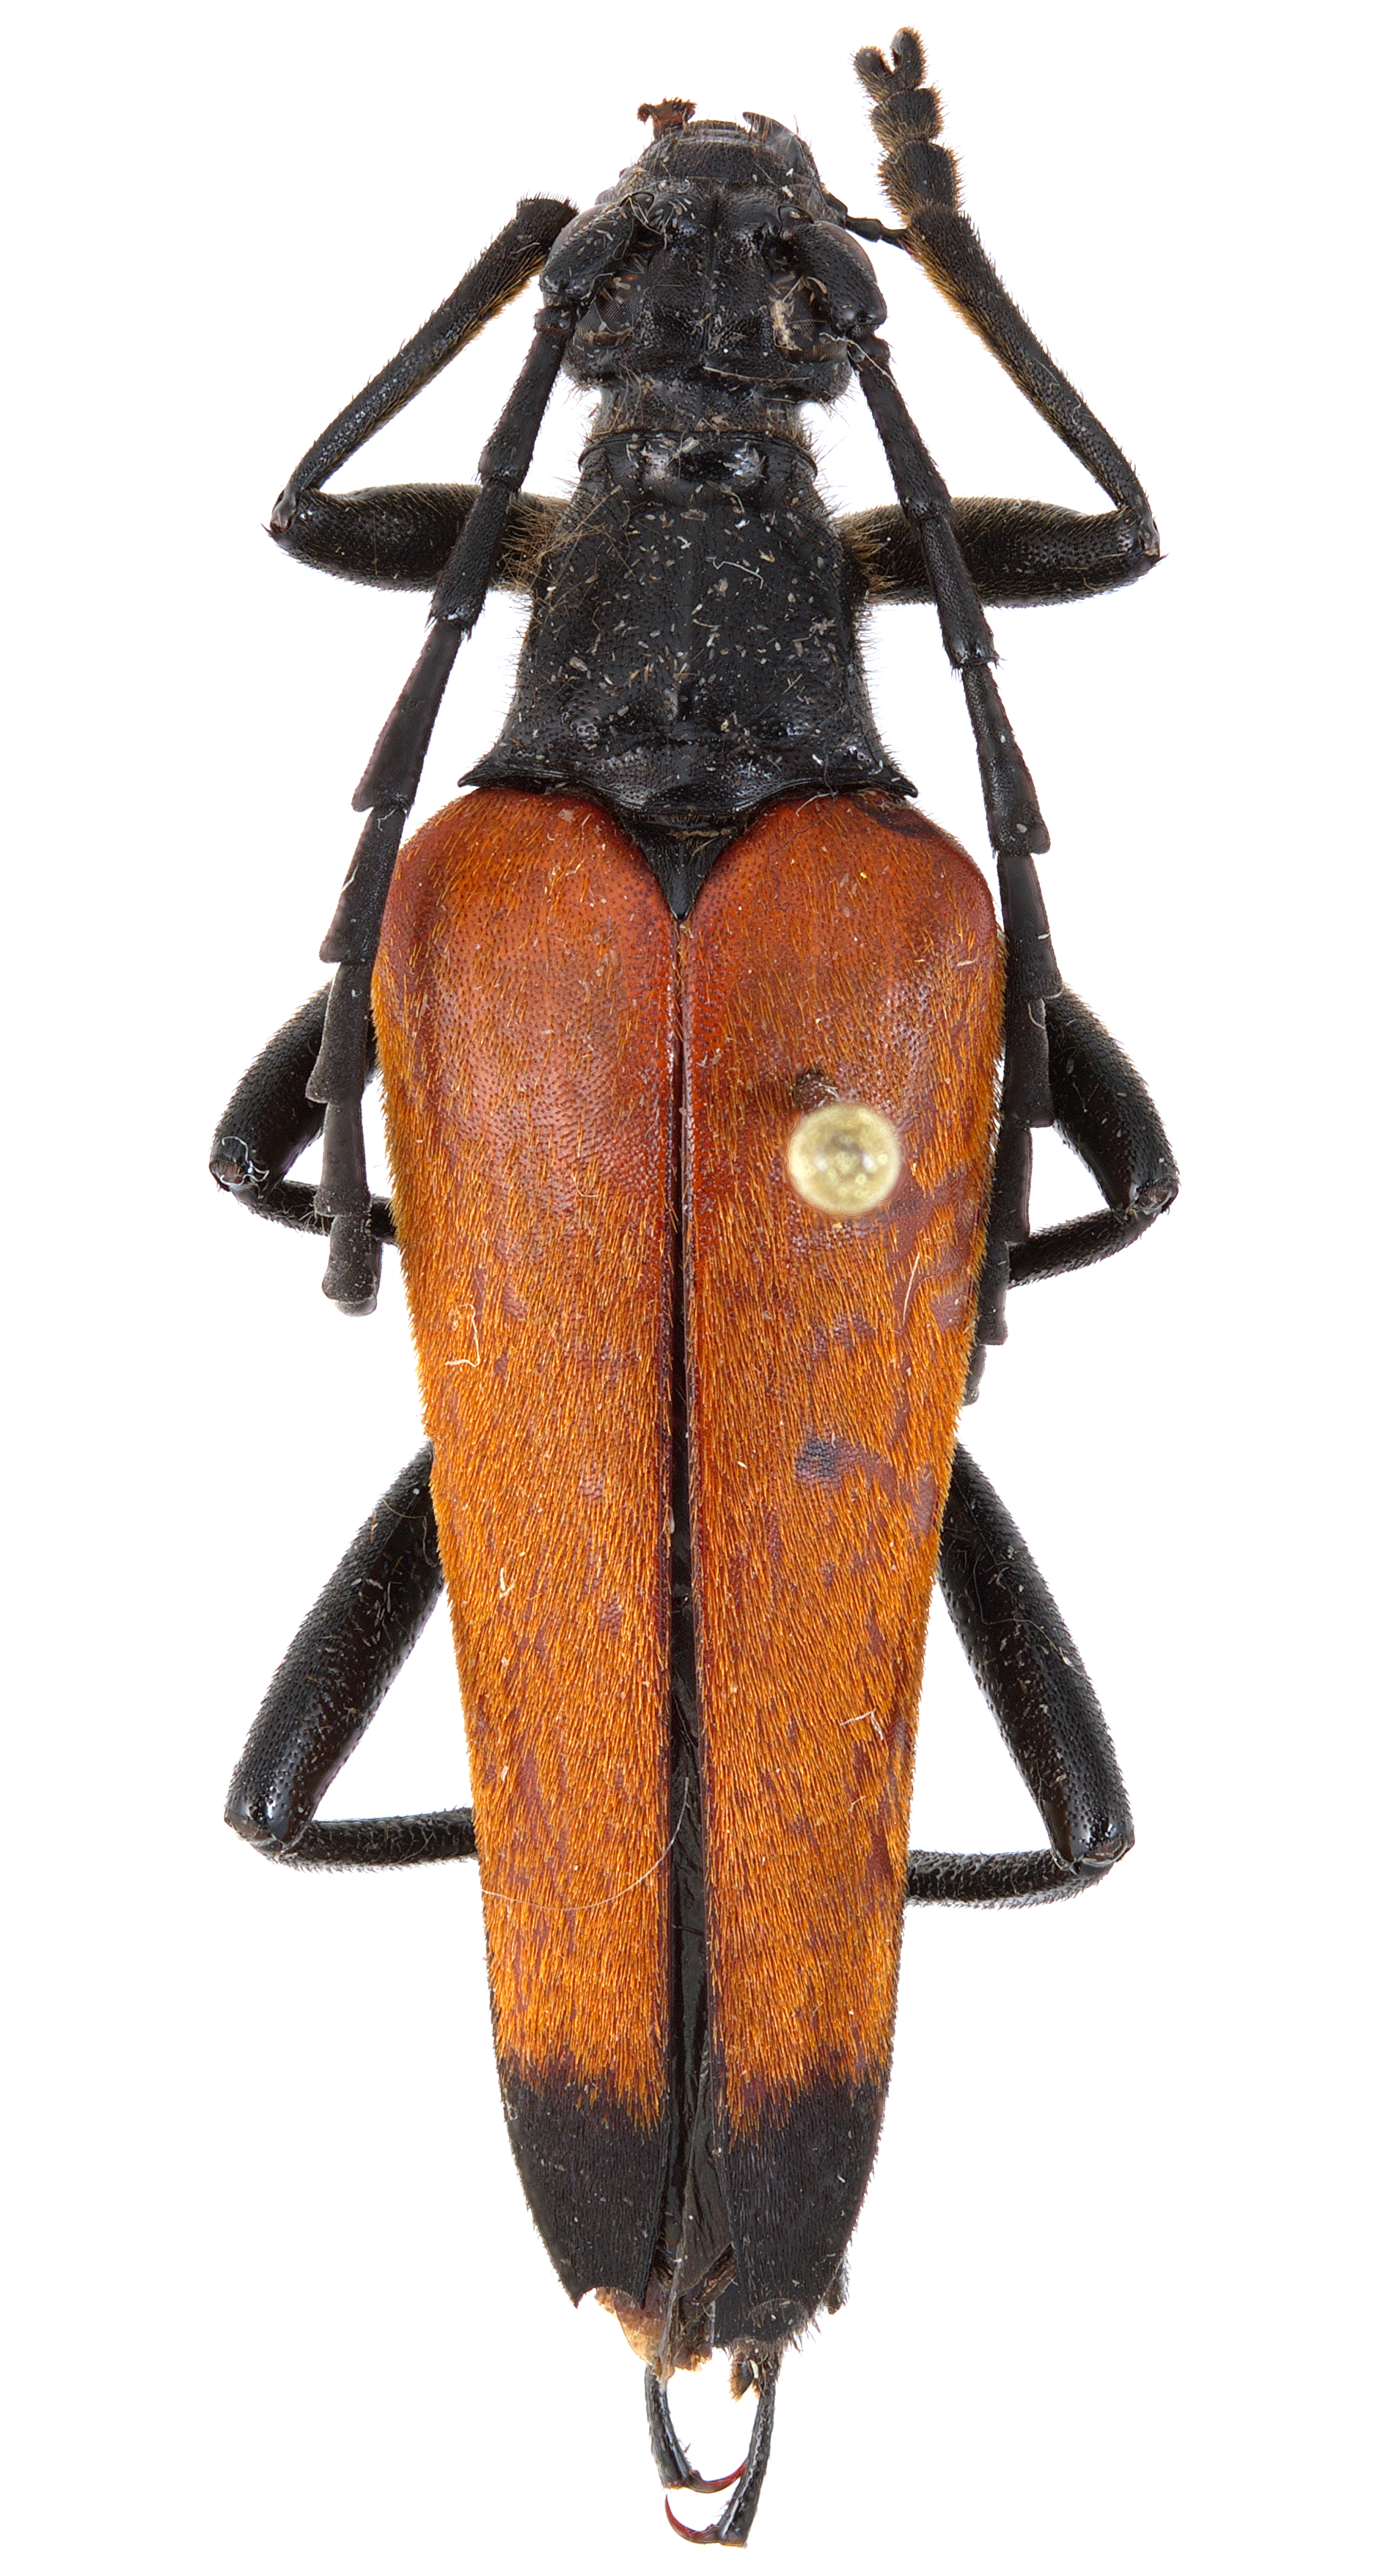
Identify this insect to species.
Stenelytrana emarginata
